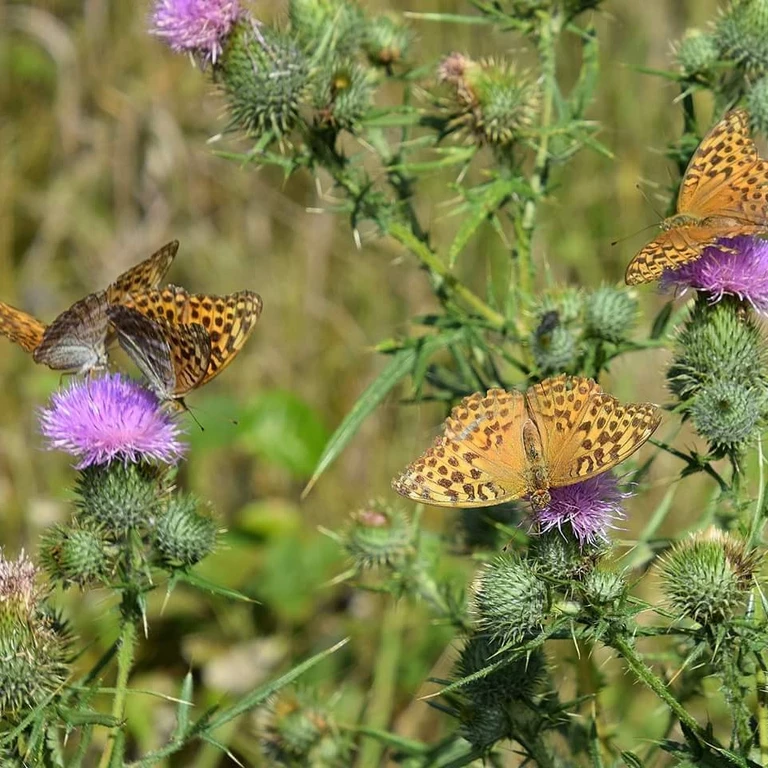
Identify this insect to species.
Argynnis paphia
